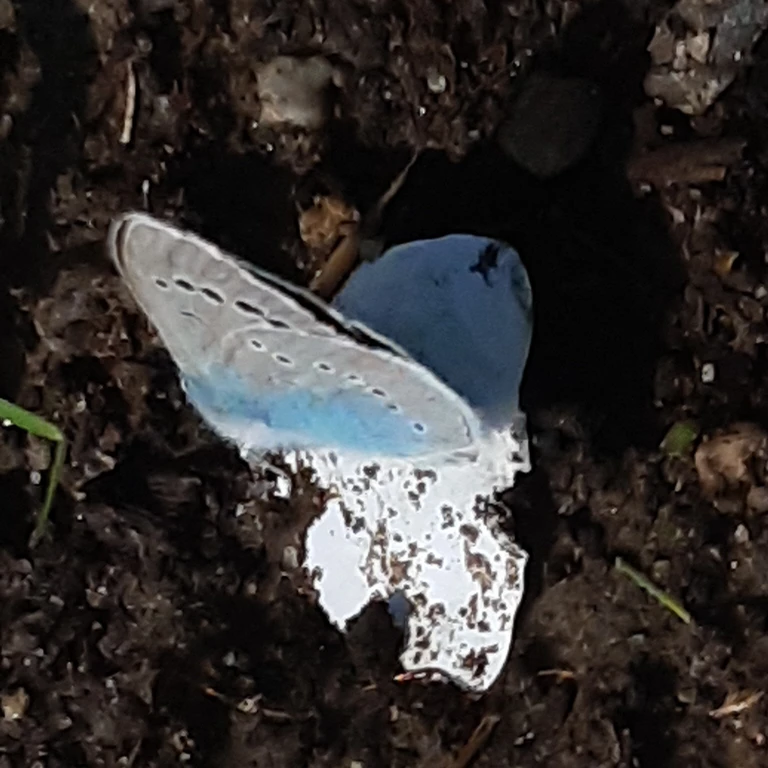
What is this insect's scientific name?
Glaucopsyche alexis
